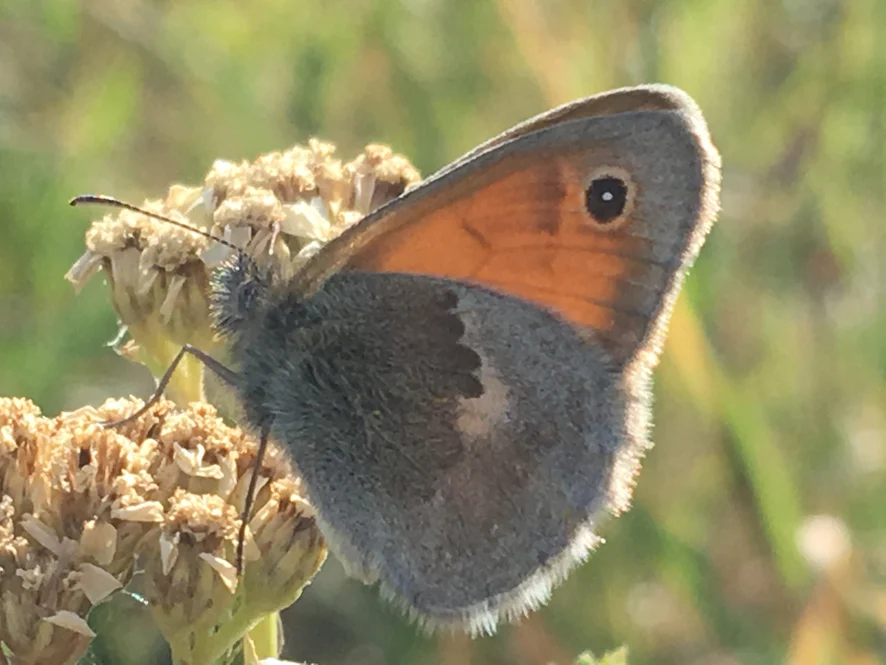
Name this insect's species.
Coenonympha pamphilus
